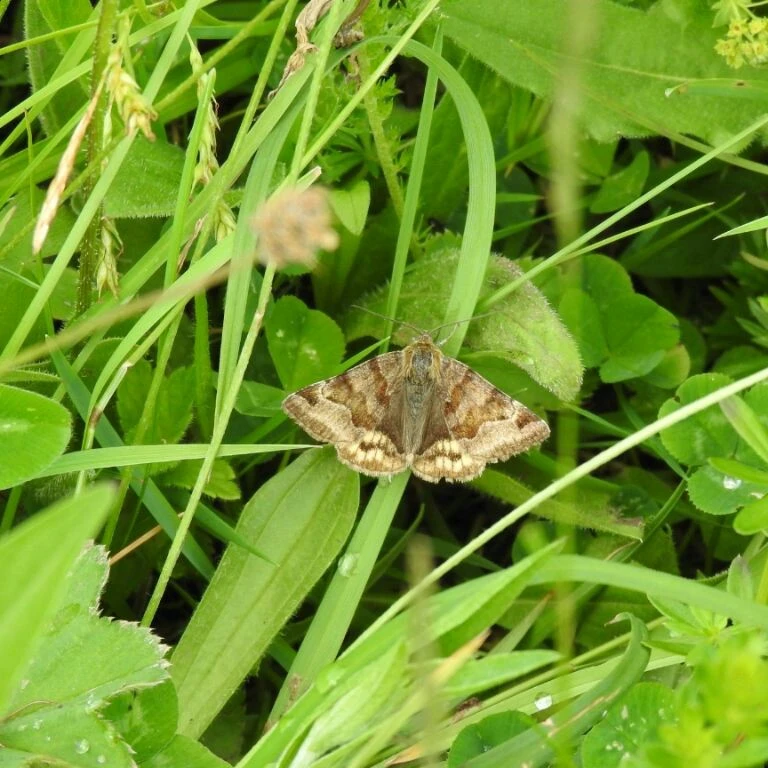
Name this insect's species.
Euclidia glyphica
